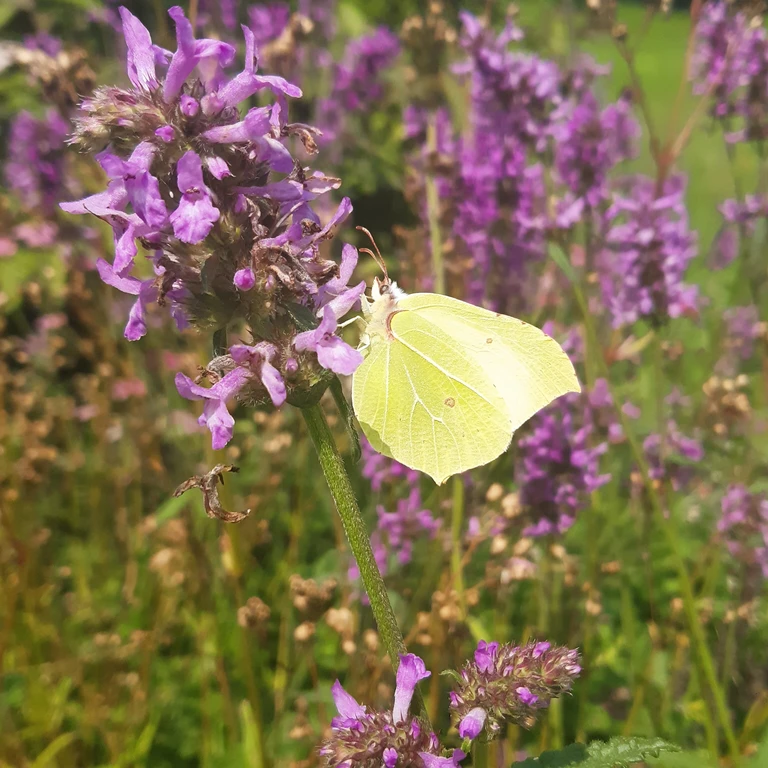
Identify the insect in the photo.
Gonepteryx rhamni
